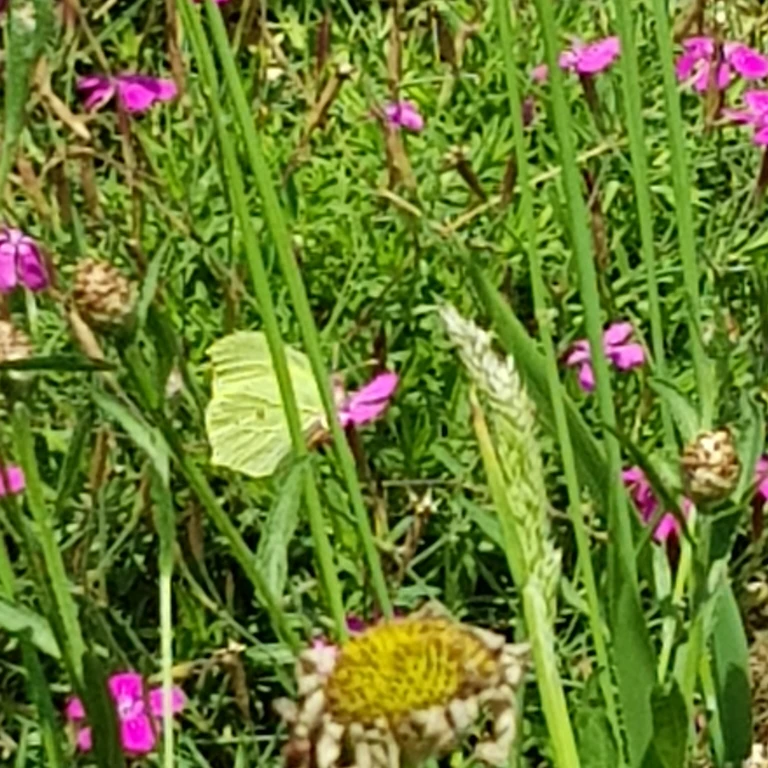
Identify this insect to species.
Gonepteryx rhamni
